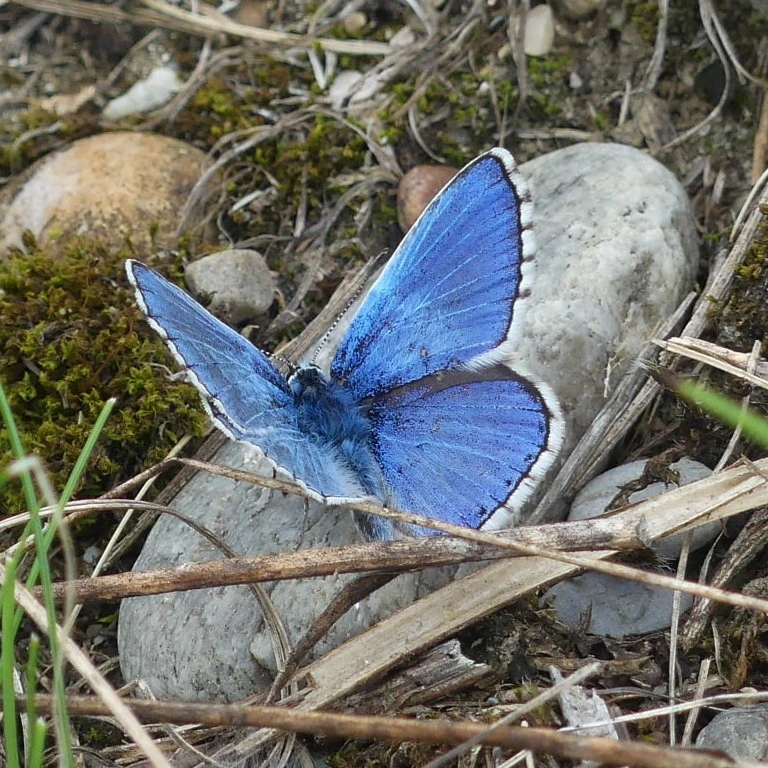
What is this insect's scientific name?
Lysandra bellargus
